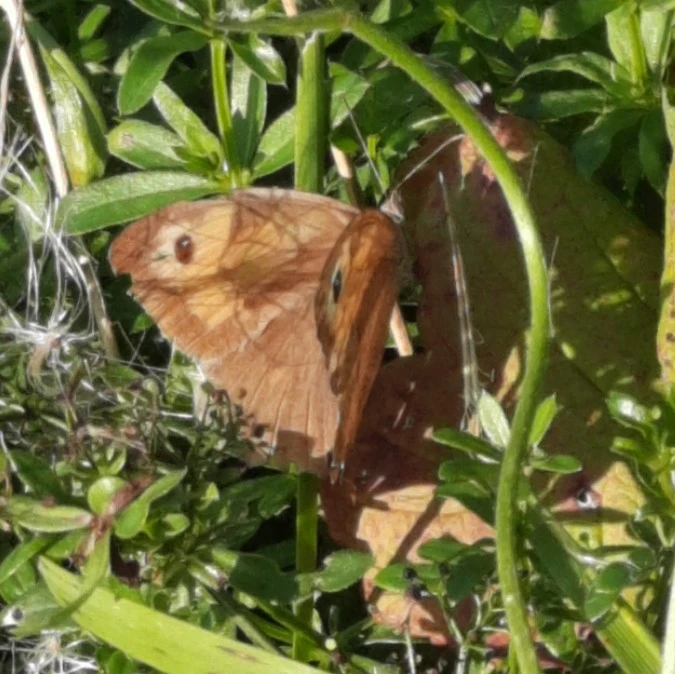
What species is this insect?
Maniola jurtina
